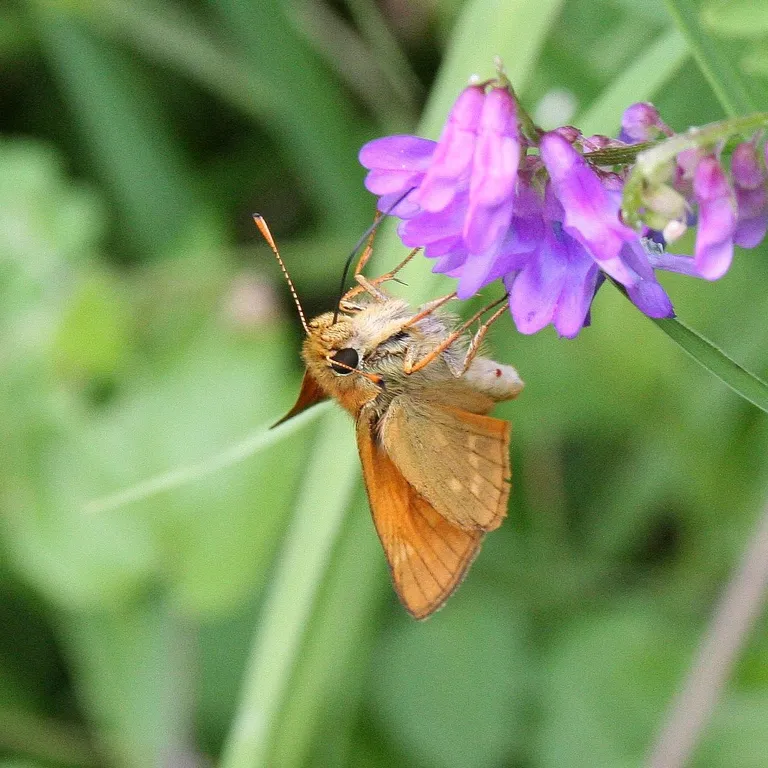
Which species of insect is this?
Ochlodes sylvanus (also Ochlodes venata)
